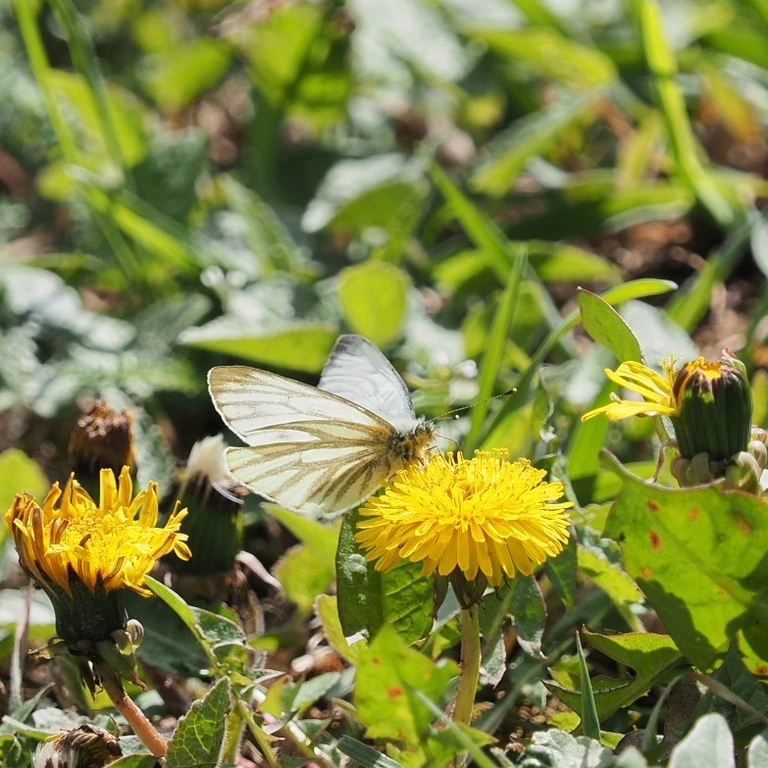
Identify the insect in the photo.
Pieris napi
